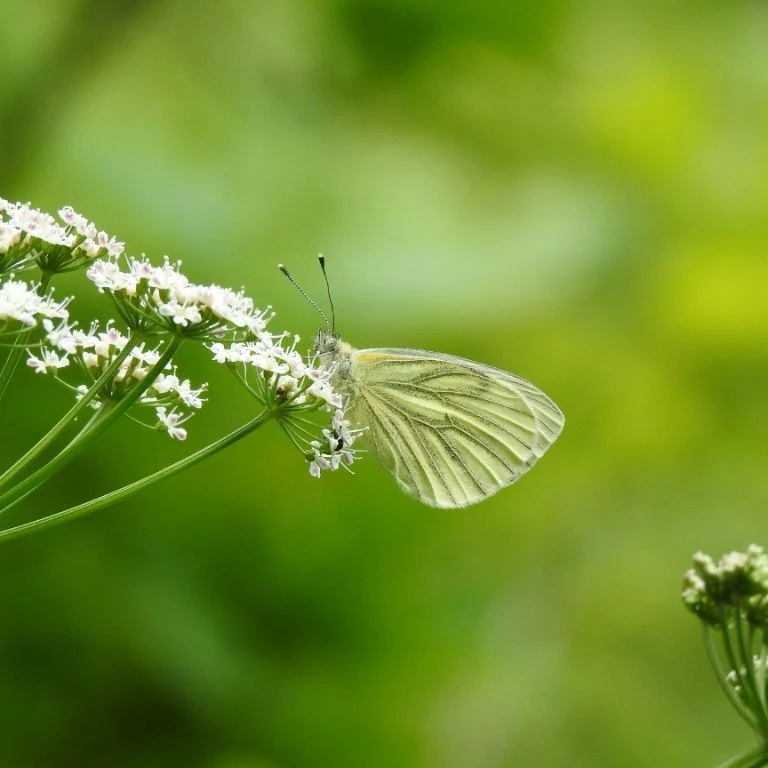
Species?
Pieris napi
